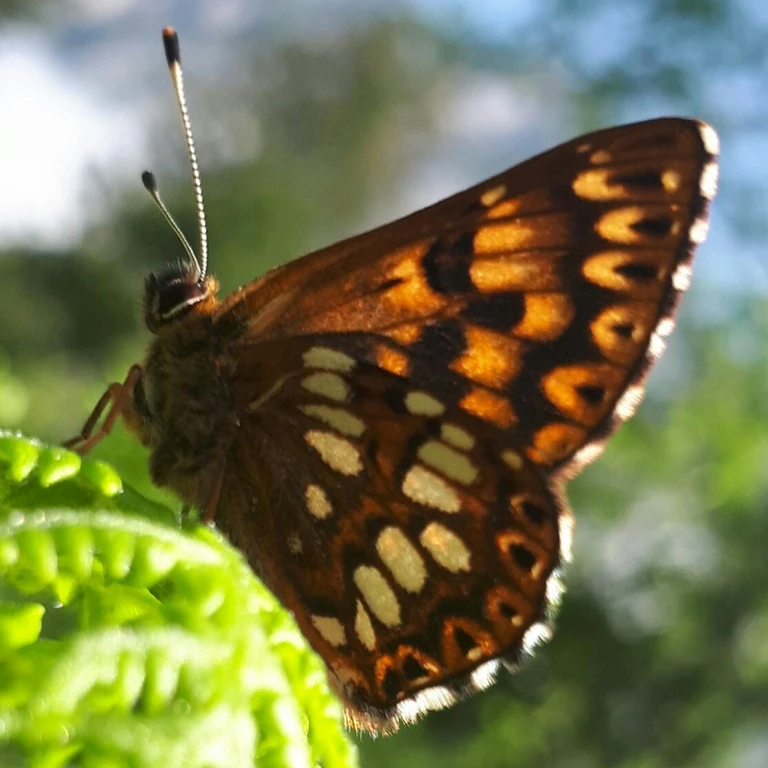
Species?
Hamearis lucina
